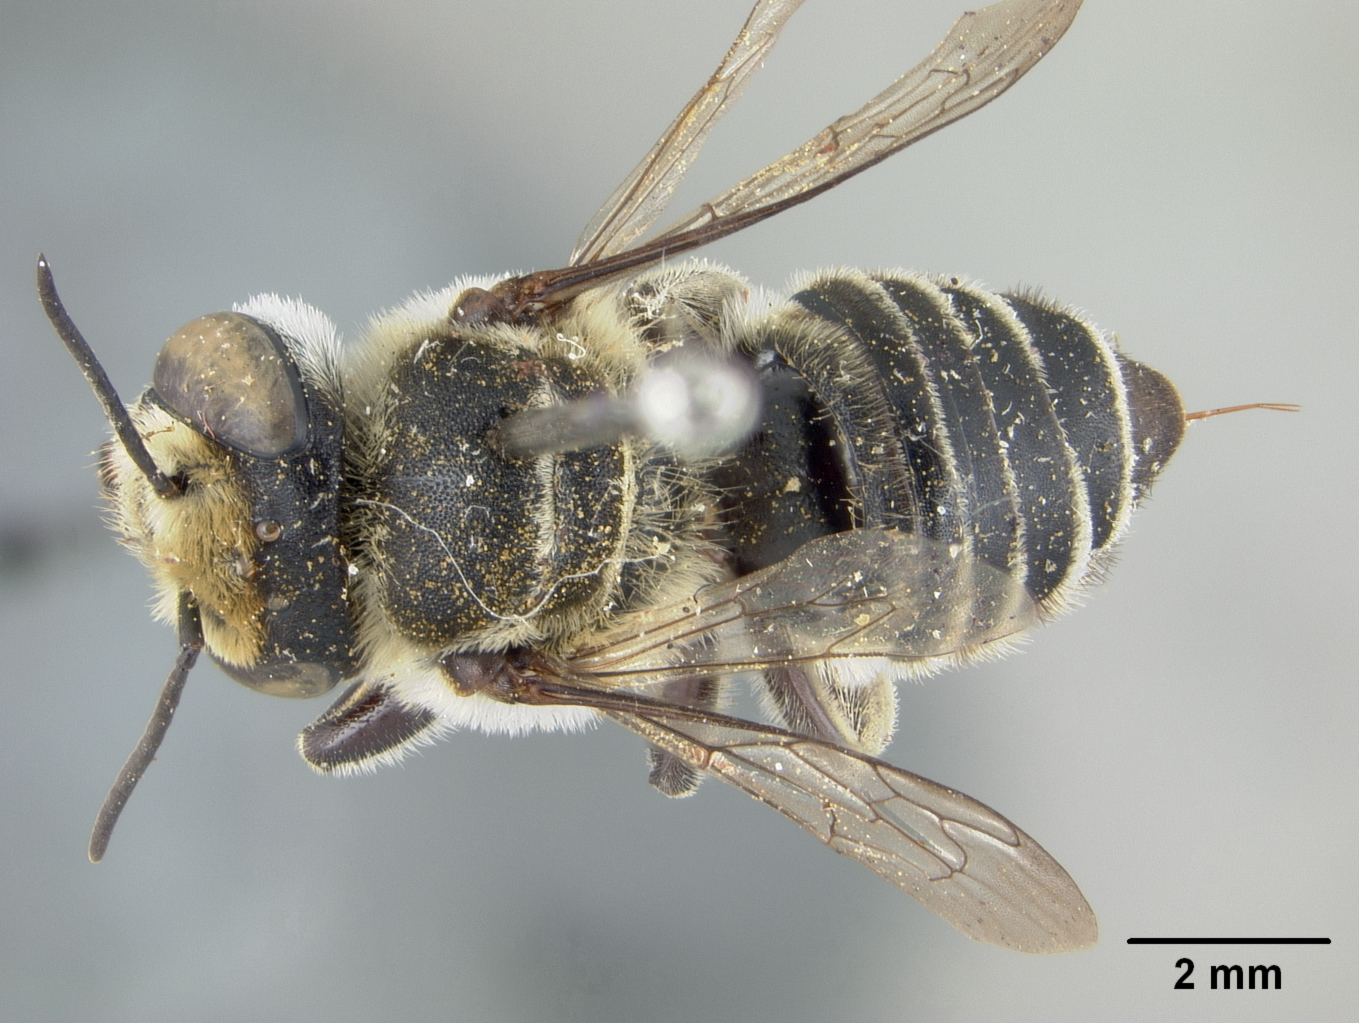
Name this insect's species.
Megachile abluta
